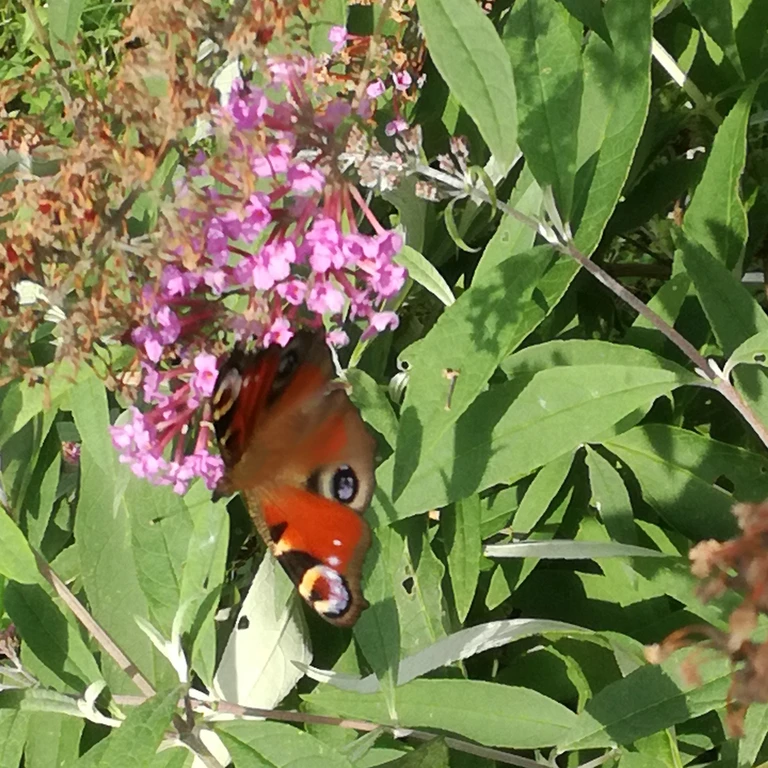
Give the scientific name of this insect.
Aglais io
